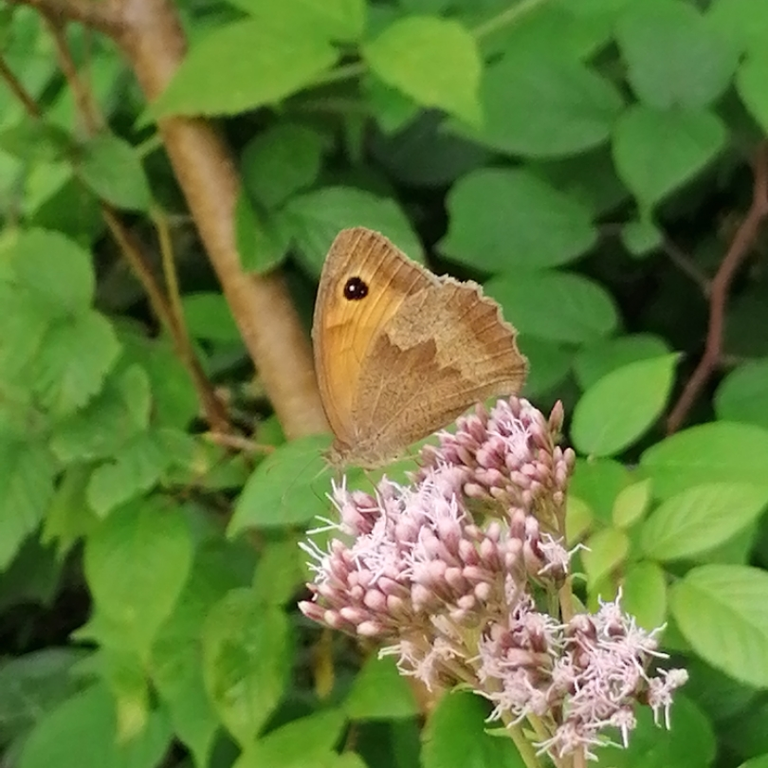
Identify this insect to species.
Maniola jurtina
